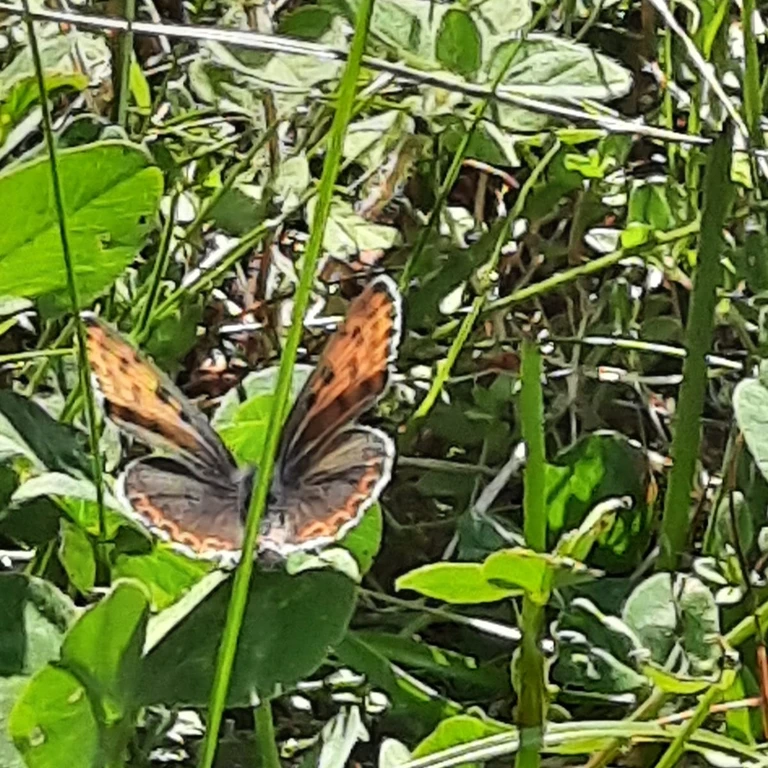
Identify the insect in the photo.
Lycaena hippothoe (also Palaeochrysophanus hippothoe)
